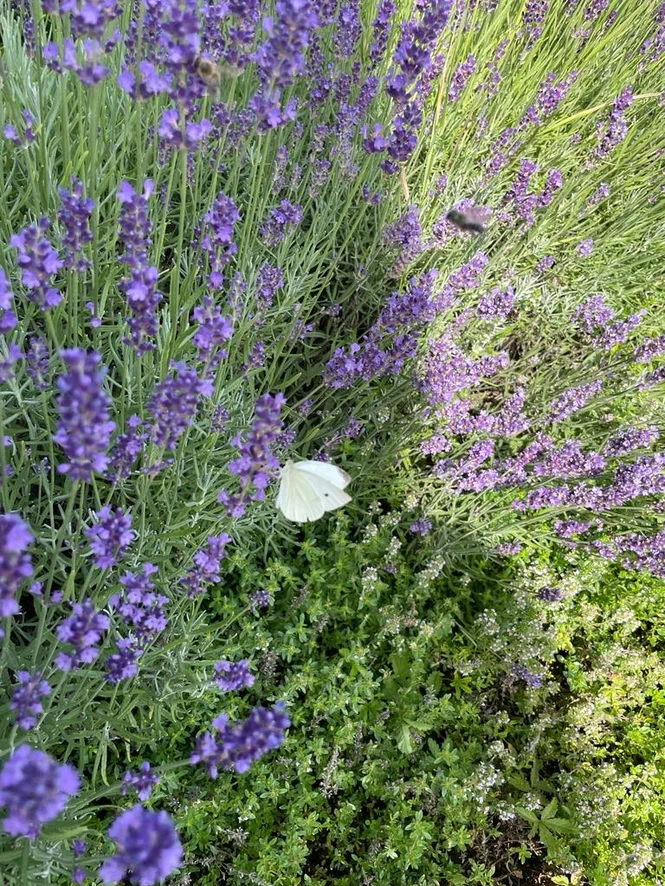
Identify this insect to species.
Pieris rapae
